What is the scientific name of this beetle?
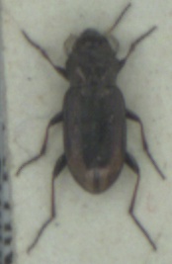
Notiophilus biguttatus
